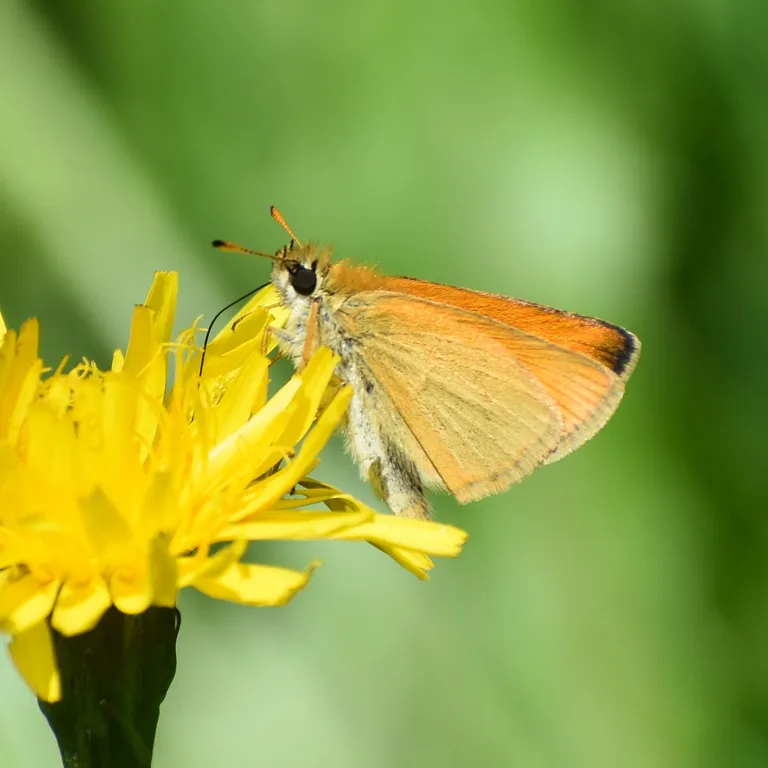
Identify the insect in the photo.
Thymelicus lineola
